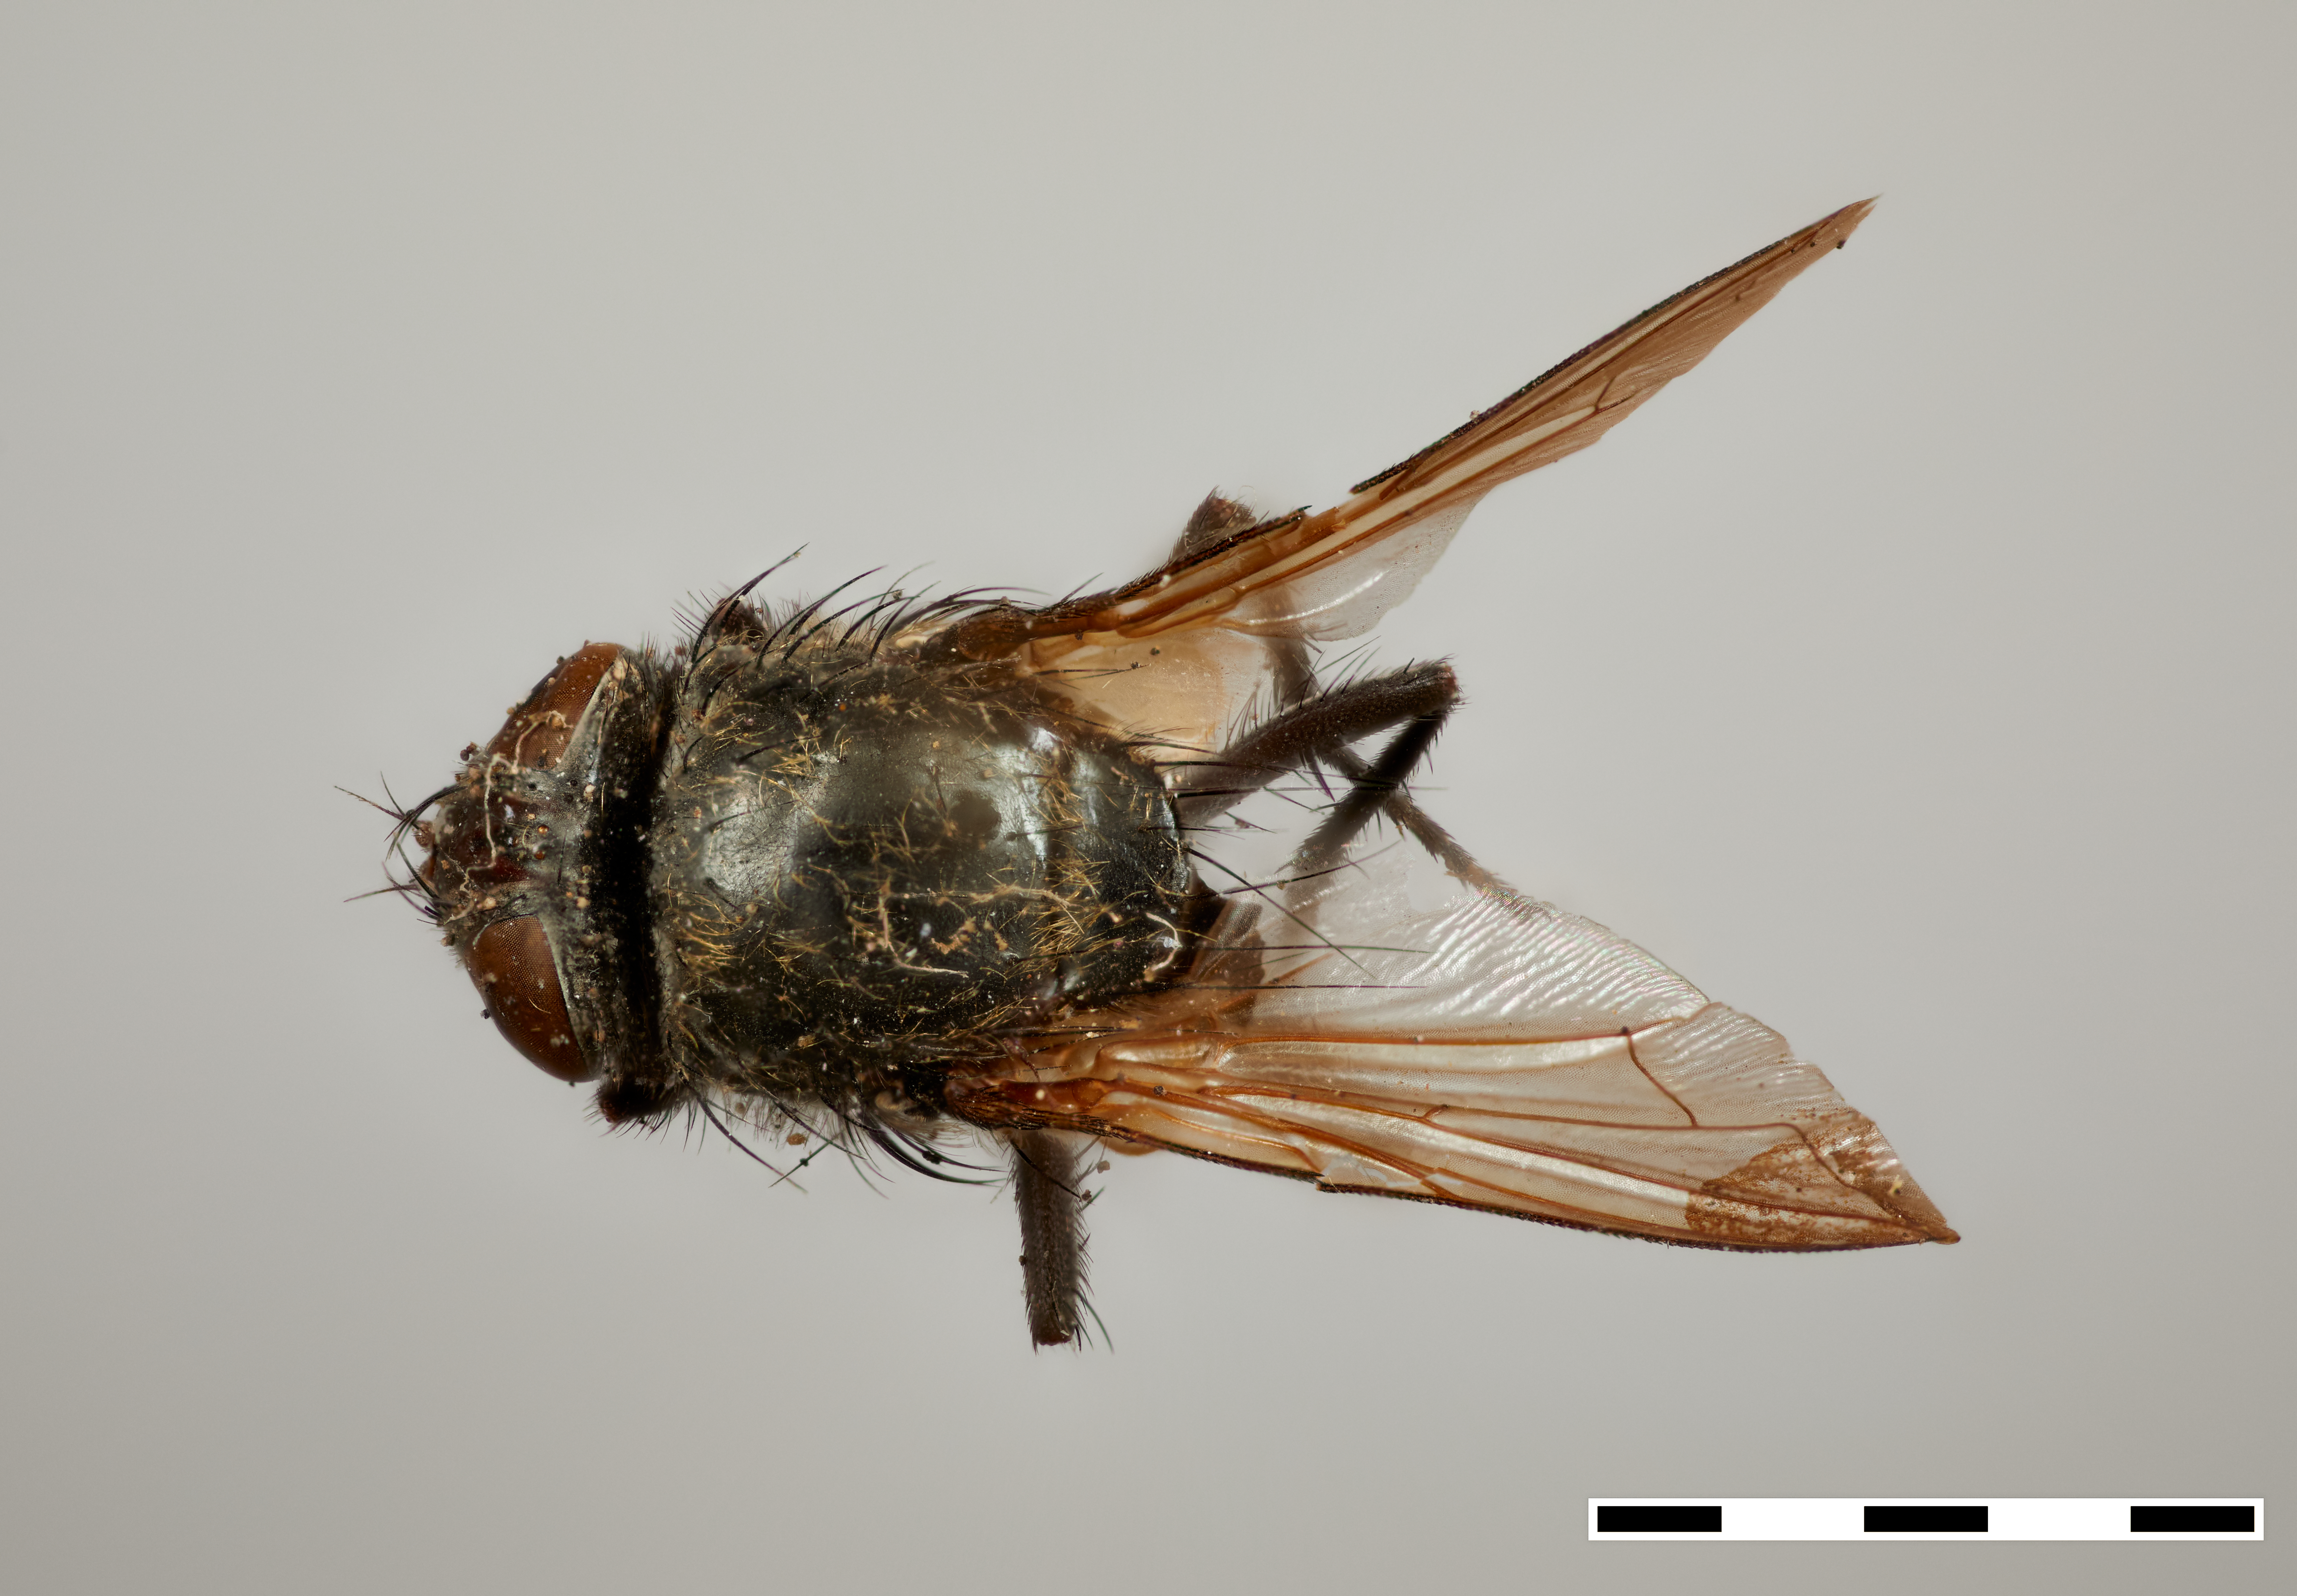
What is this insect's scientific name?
Pollenia atramentaria
